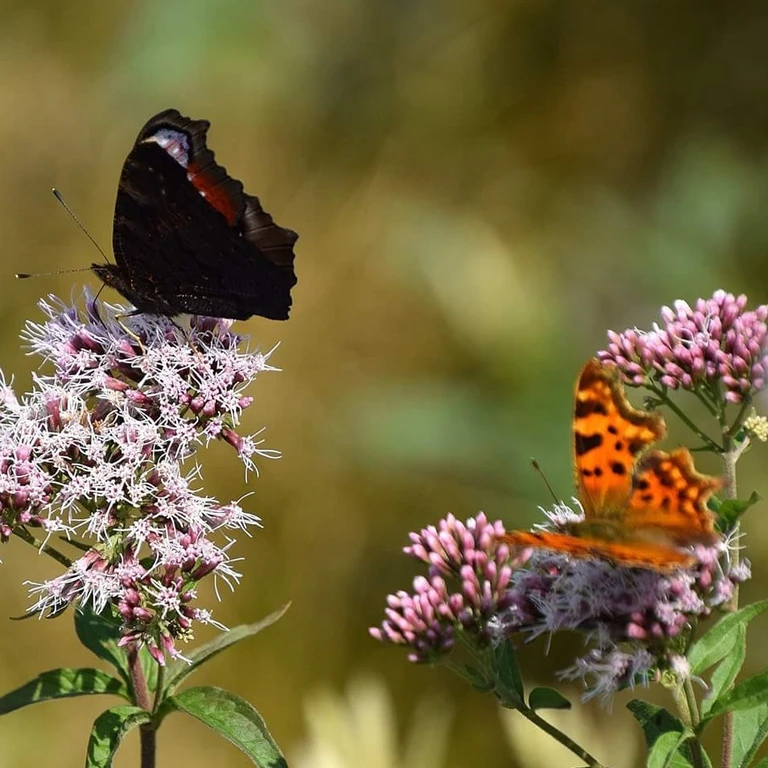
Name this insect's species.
Polygonia c-album
